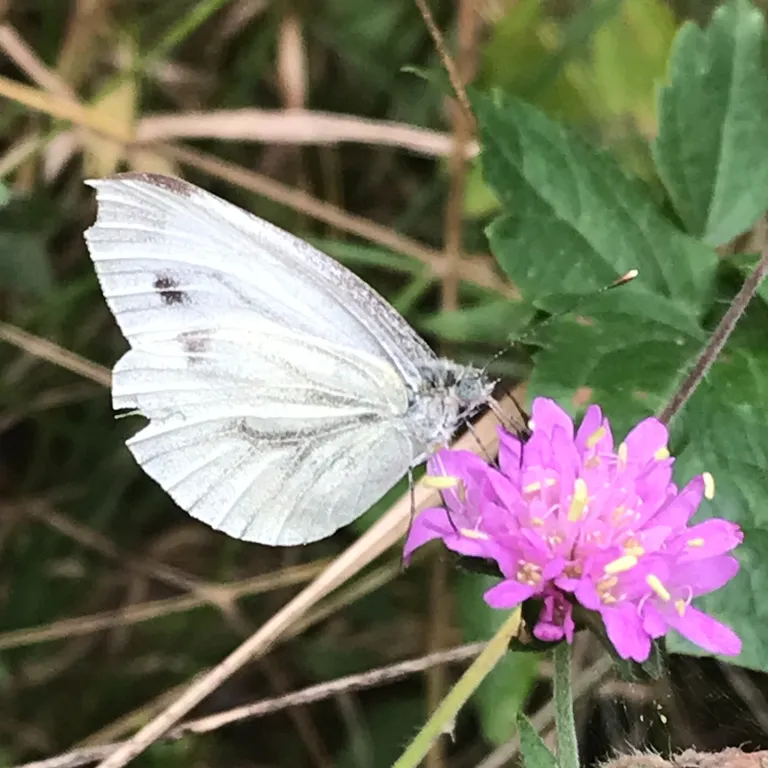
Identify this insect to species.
Pieris napi
